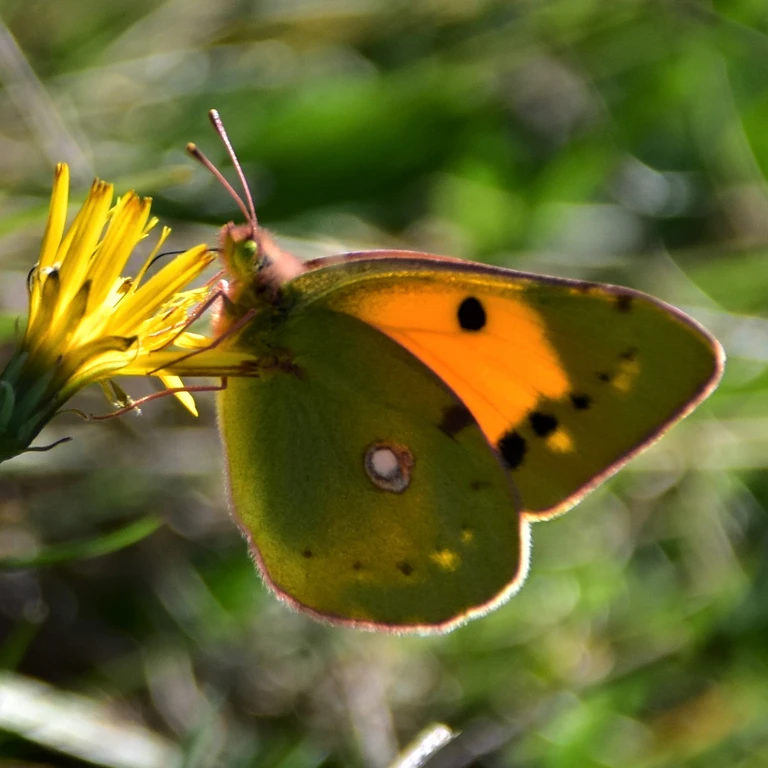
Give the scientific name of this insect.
Colias croceus
